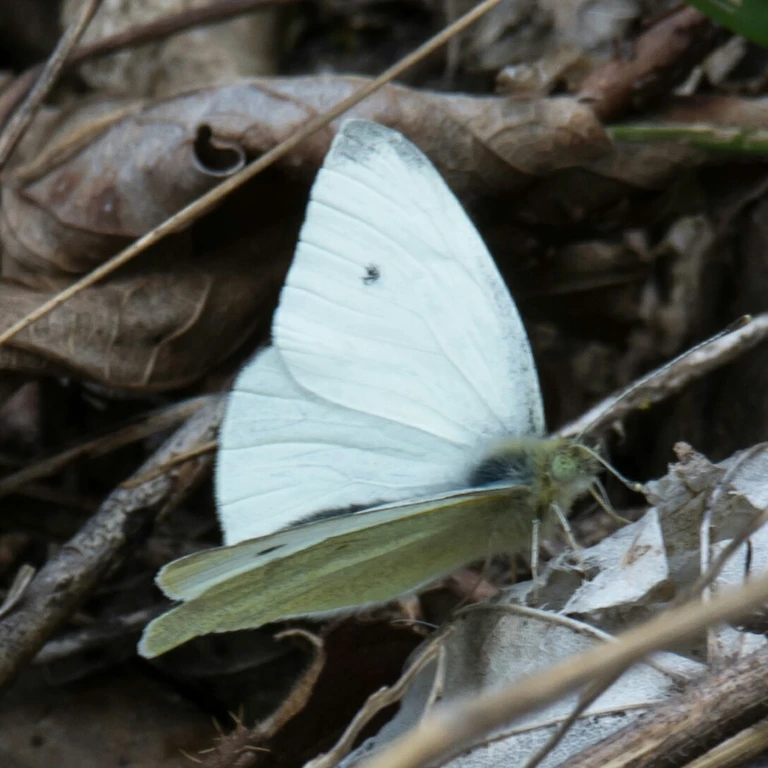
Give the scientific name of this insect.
Pieris rapae
